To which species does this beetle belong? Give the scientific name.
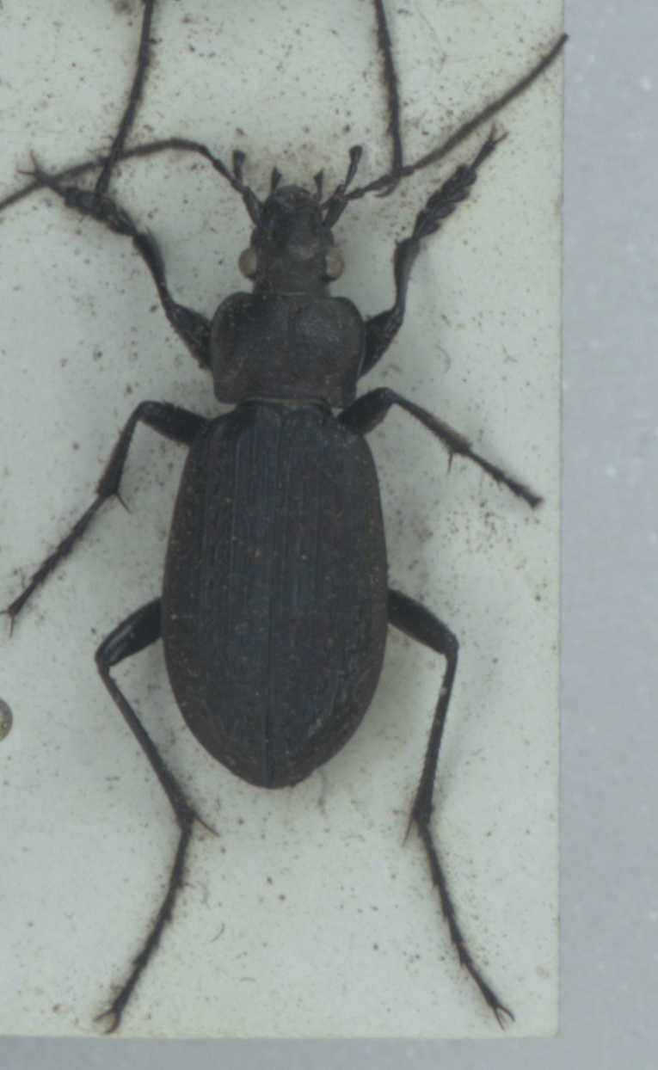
Carabus granulatus
